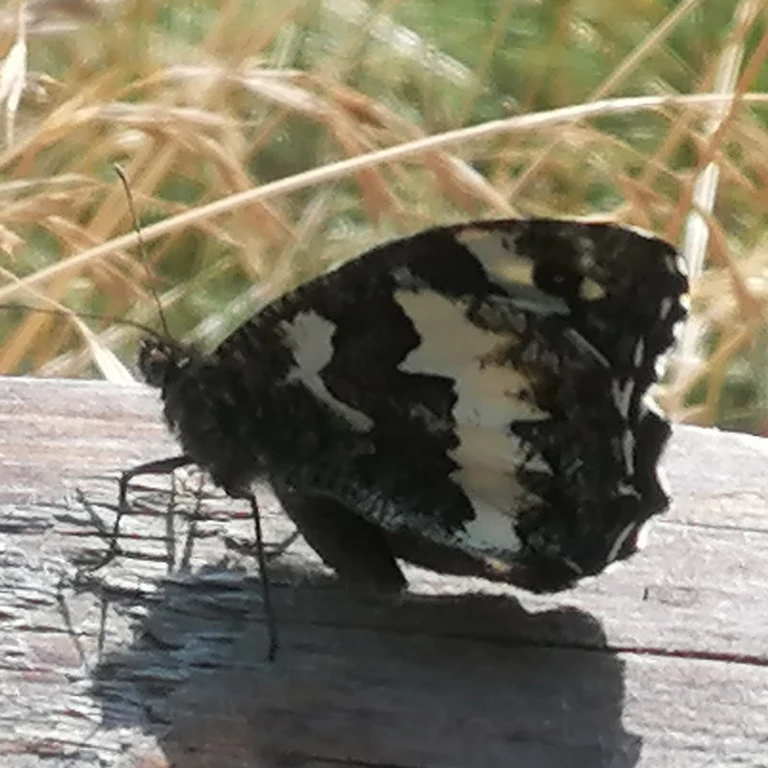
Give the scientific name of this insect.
Brintesia circe
